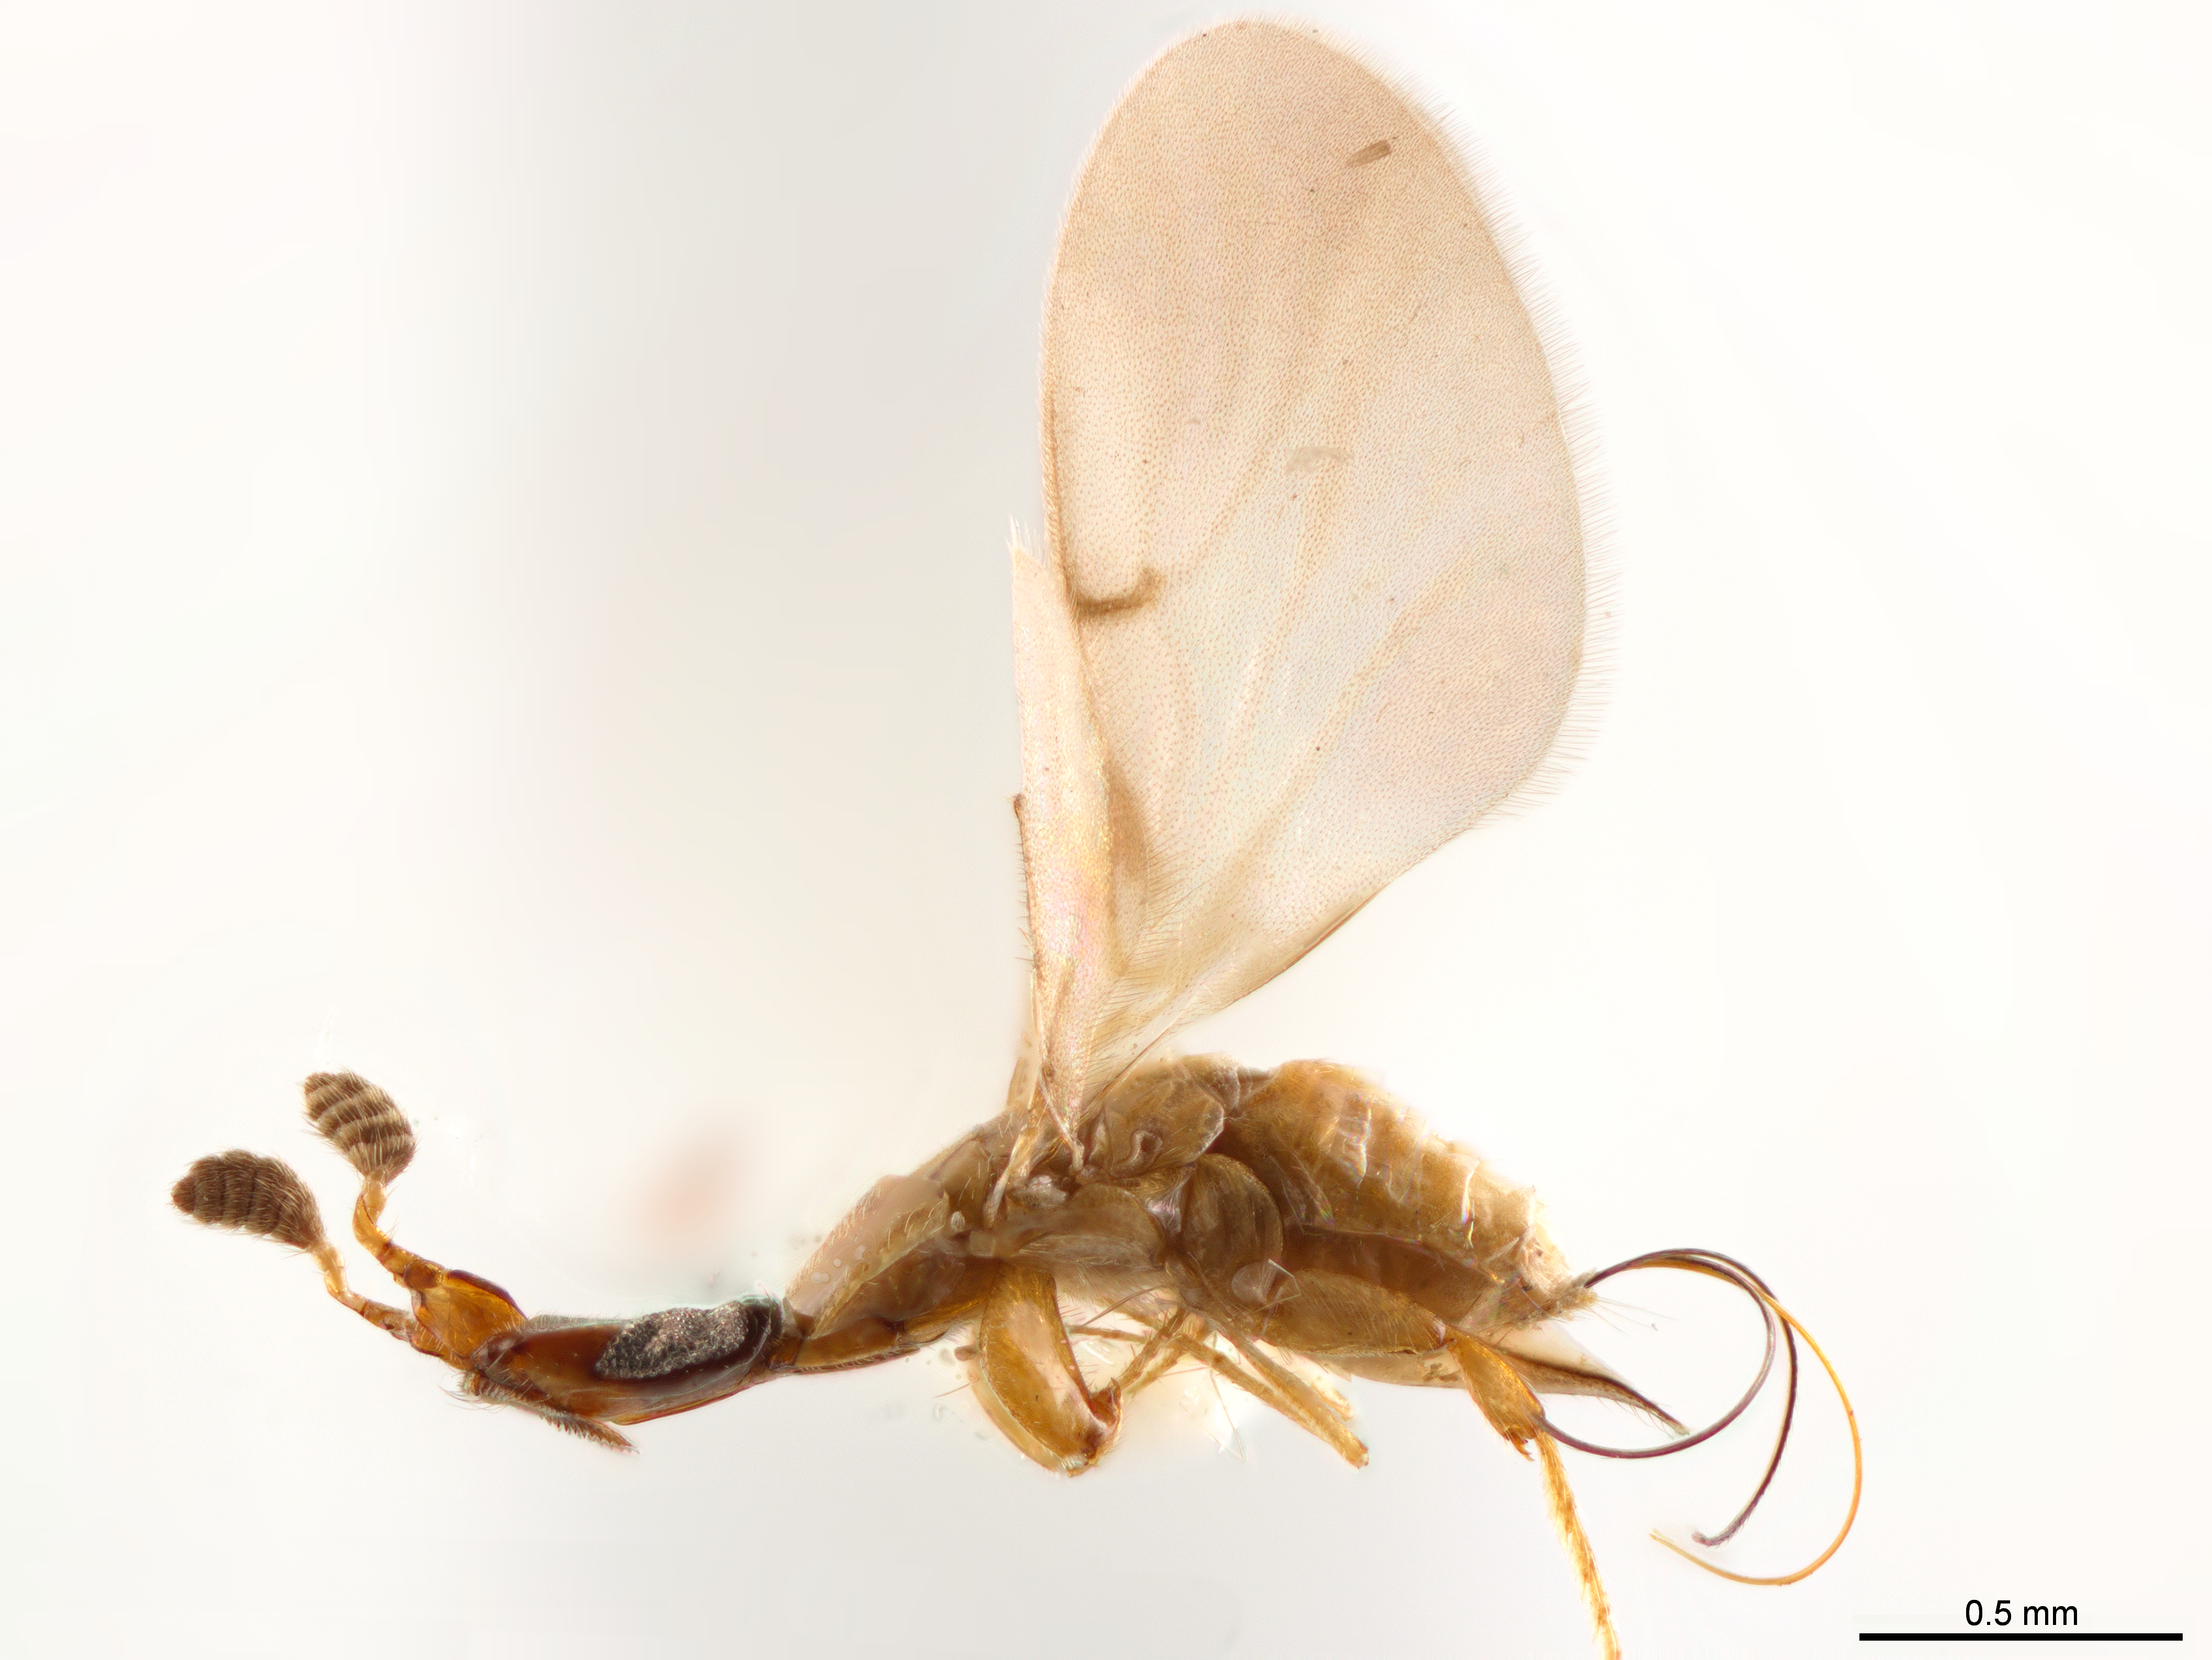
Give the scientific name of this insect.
Deilagaon megarhopalum
